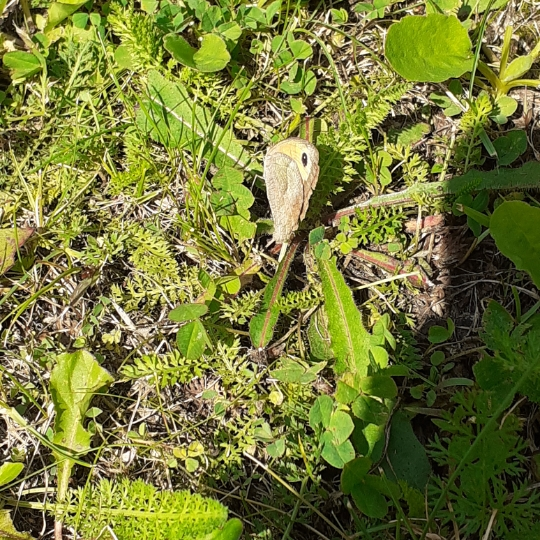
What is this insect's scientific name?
Maniola jurtina
